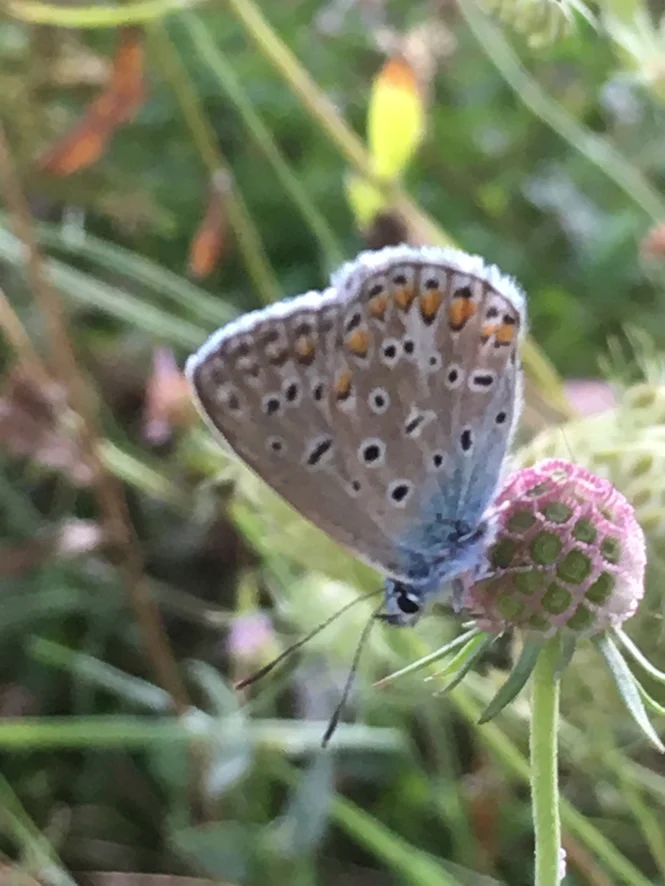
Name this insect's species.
Polyommatus icarus
